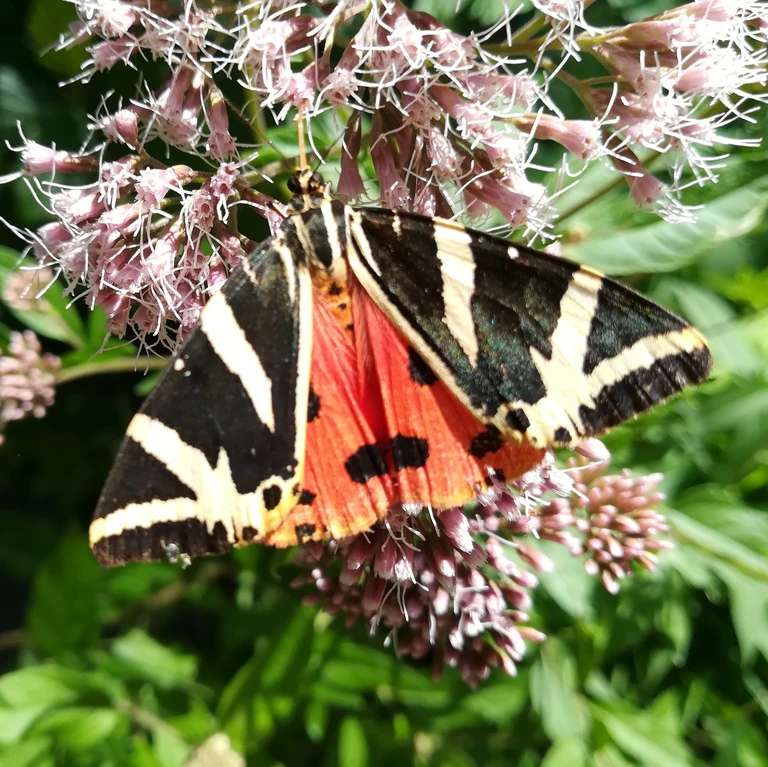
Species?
Euplagia quadripunctaria
